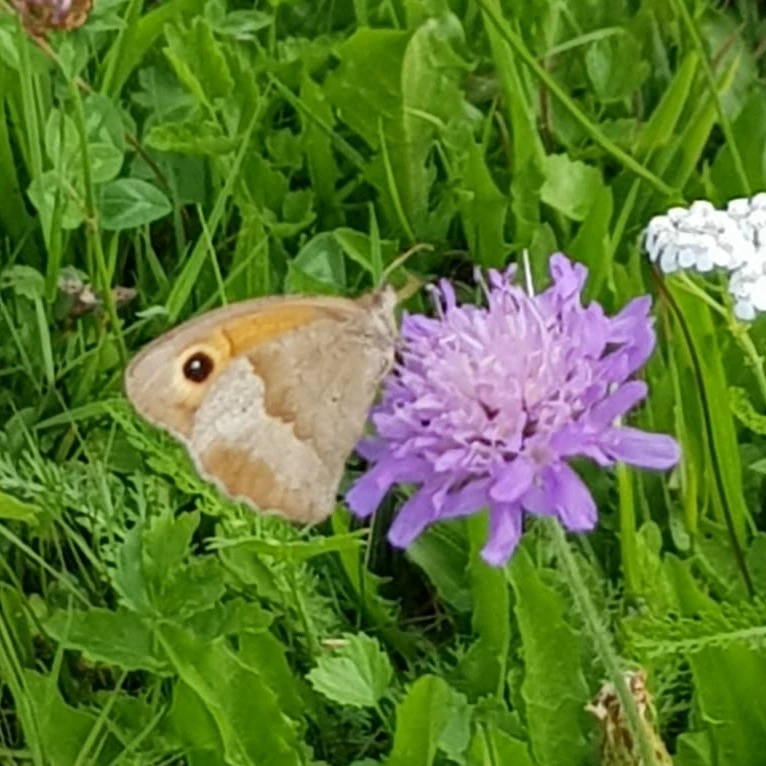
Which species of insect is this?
Maniola jurtina
